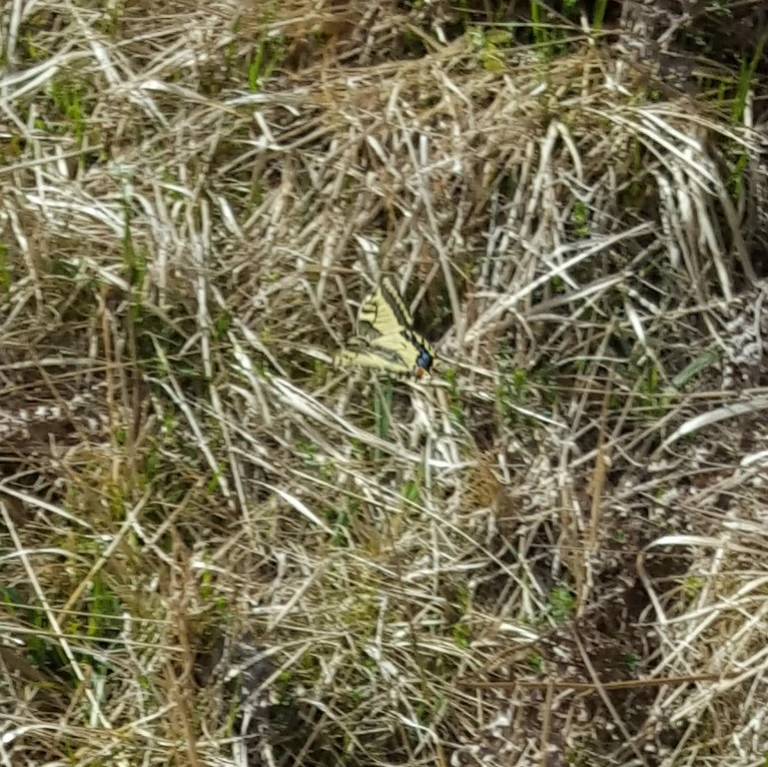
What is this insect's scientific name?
Papilio machaon
